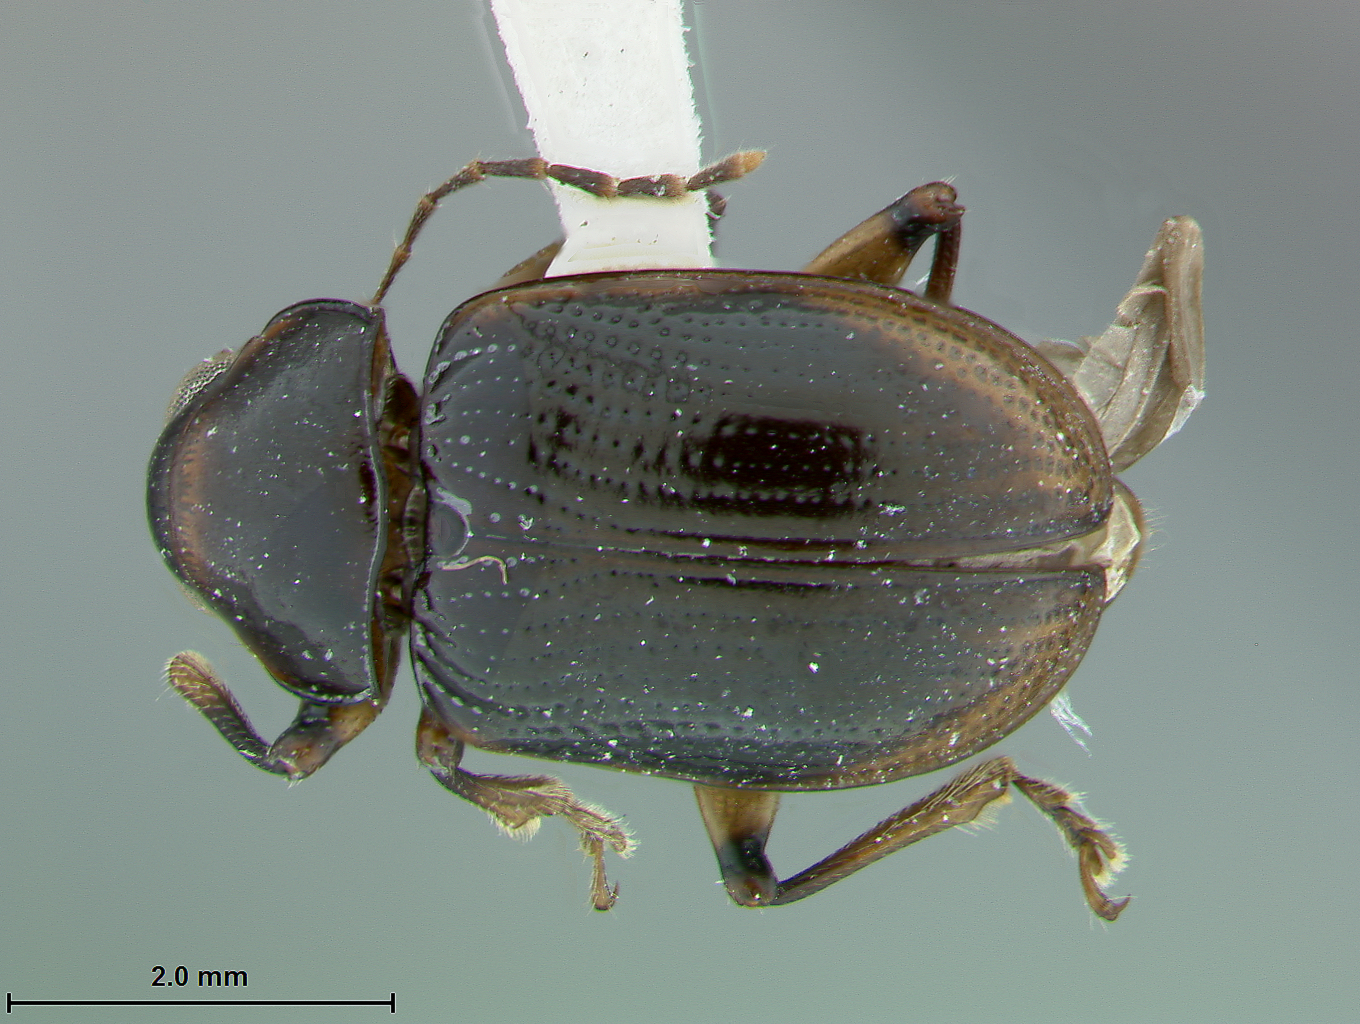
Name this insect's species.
Metachroma flavolimbatum
